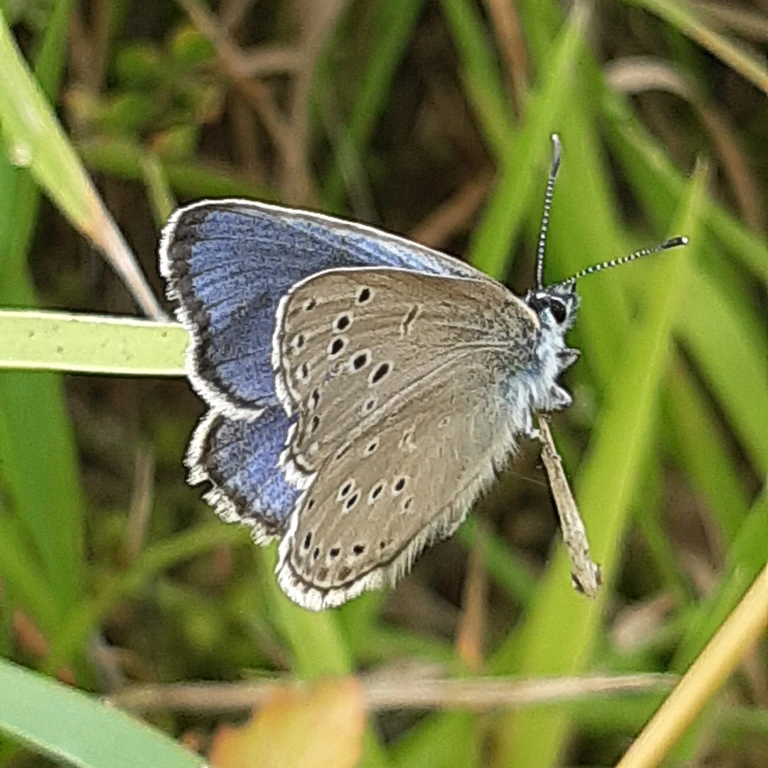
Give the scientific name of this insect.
Phengaris alcon/rebeli
